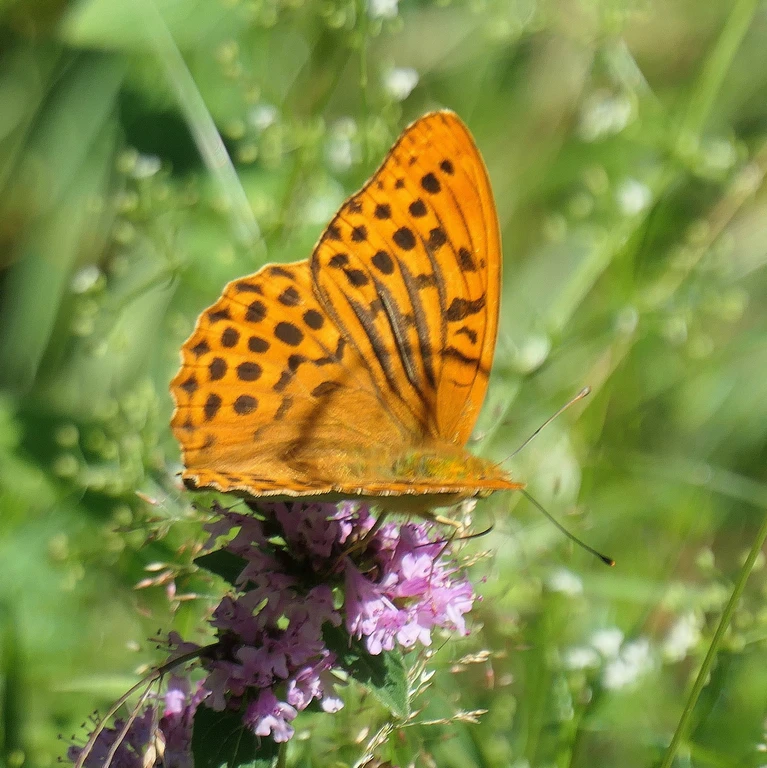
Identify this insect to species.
Argynnis paphia
